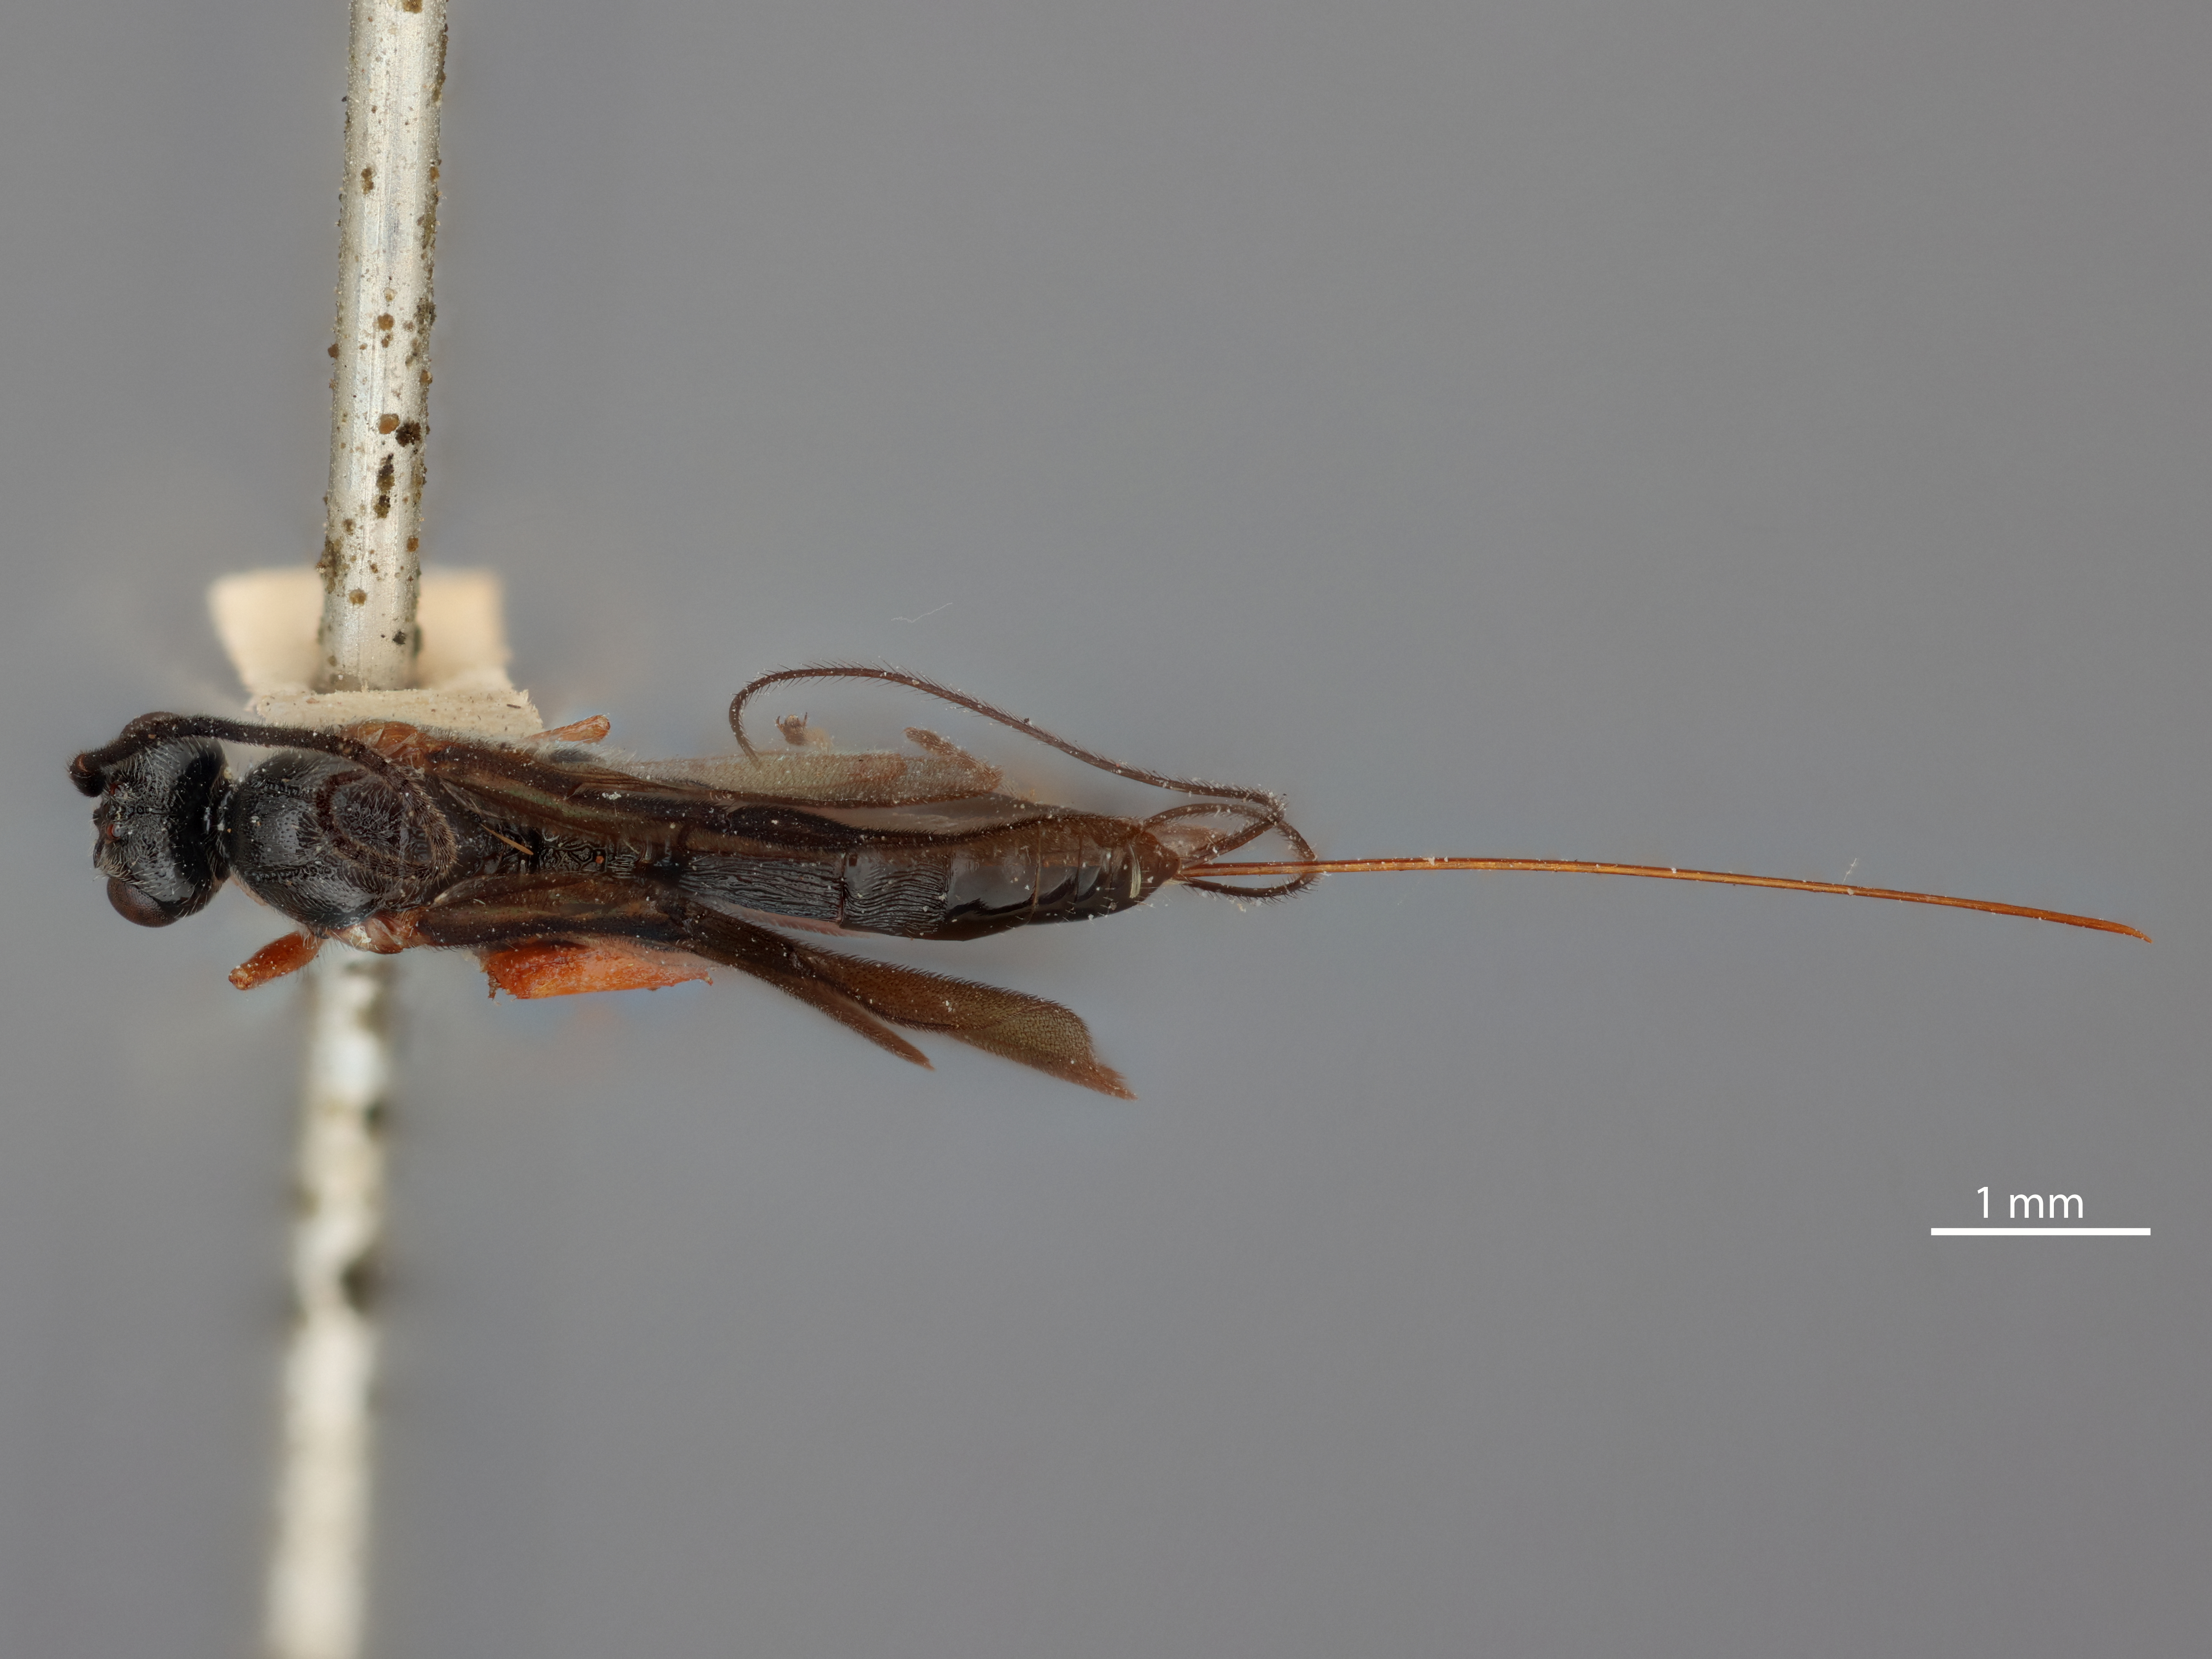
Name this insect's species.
Agatha punctatovertex
